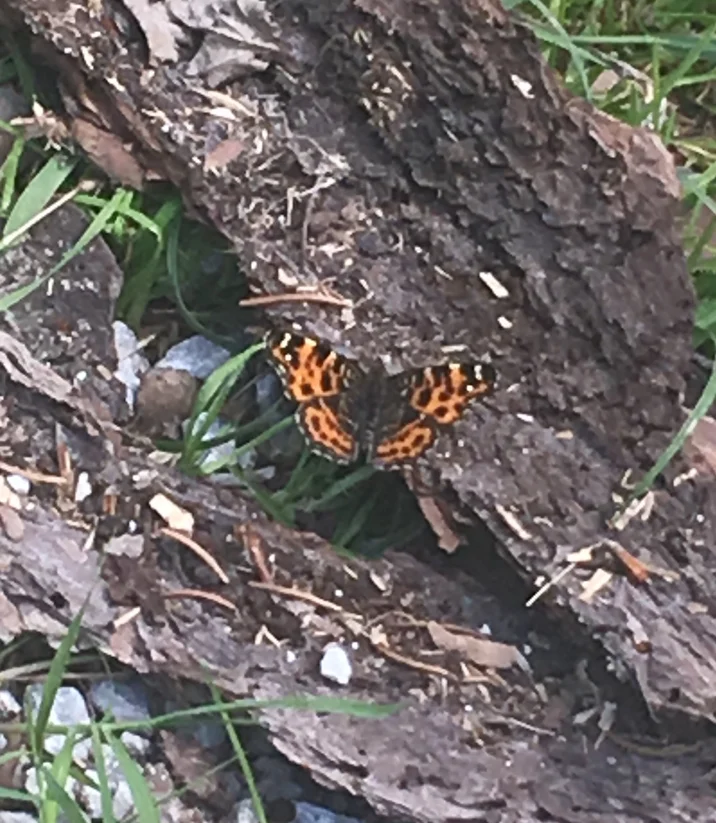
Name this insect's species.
Araschnia levana
